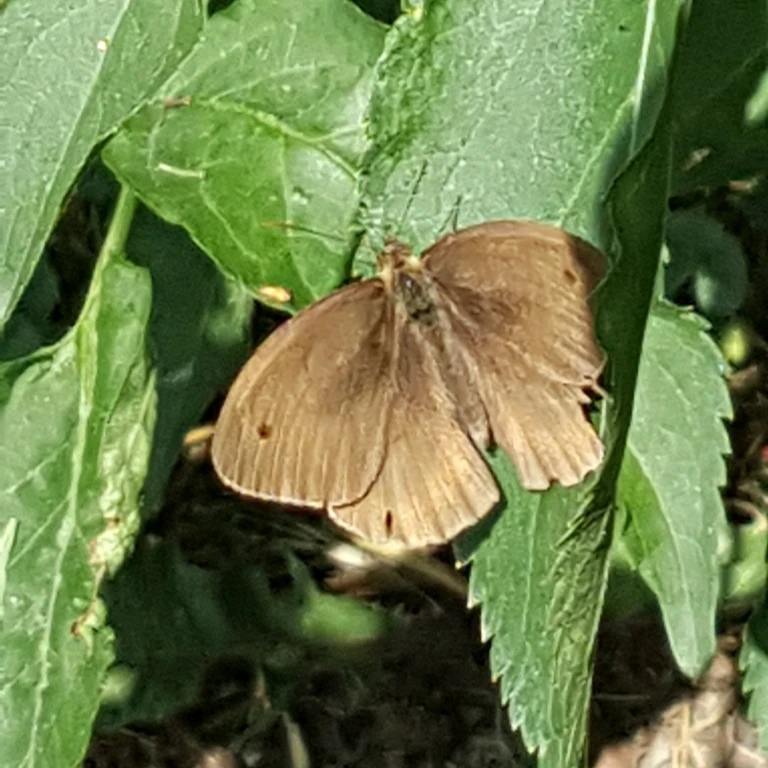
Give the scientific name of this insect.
Maniola jurtina
